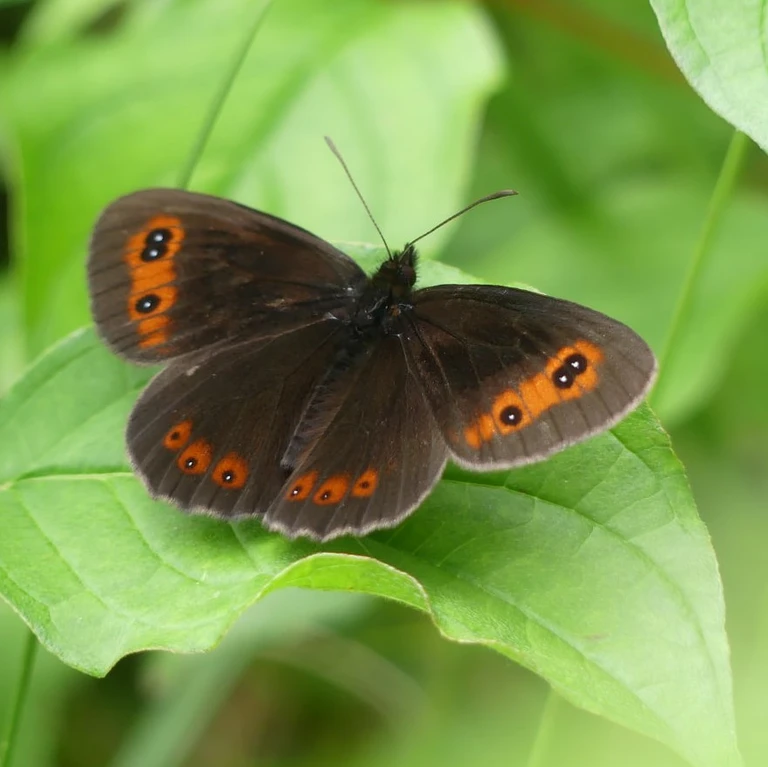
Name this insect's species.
Erebia aethiops
